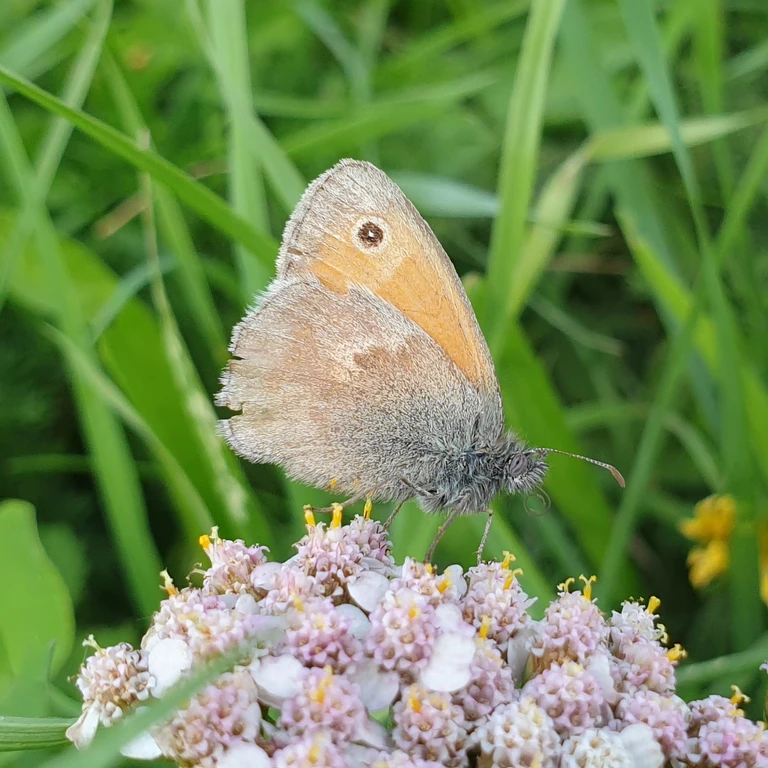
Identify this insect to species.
Coenonympha pamphilus
